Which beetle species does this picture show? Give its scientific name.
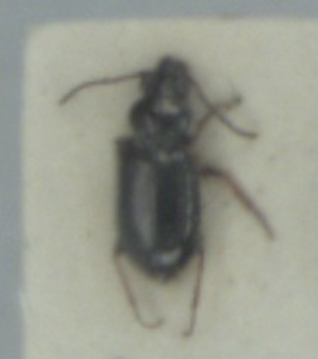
Bembidion lampros
